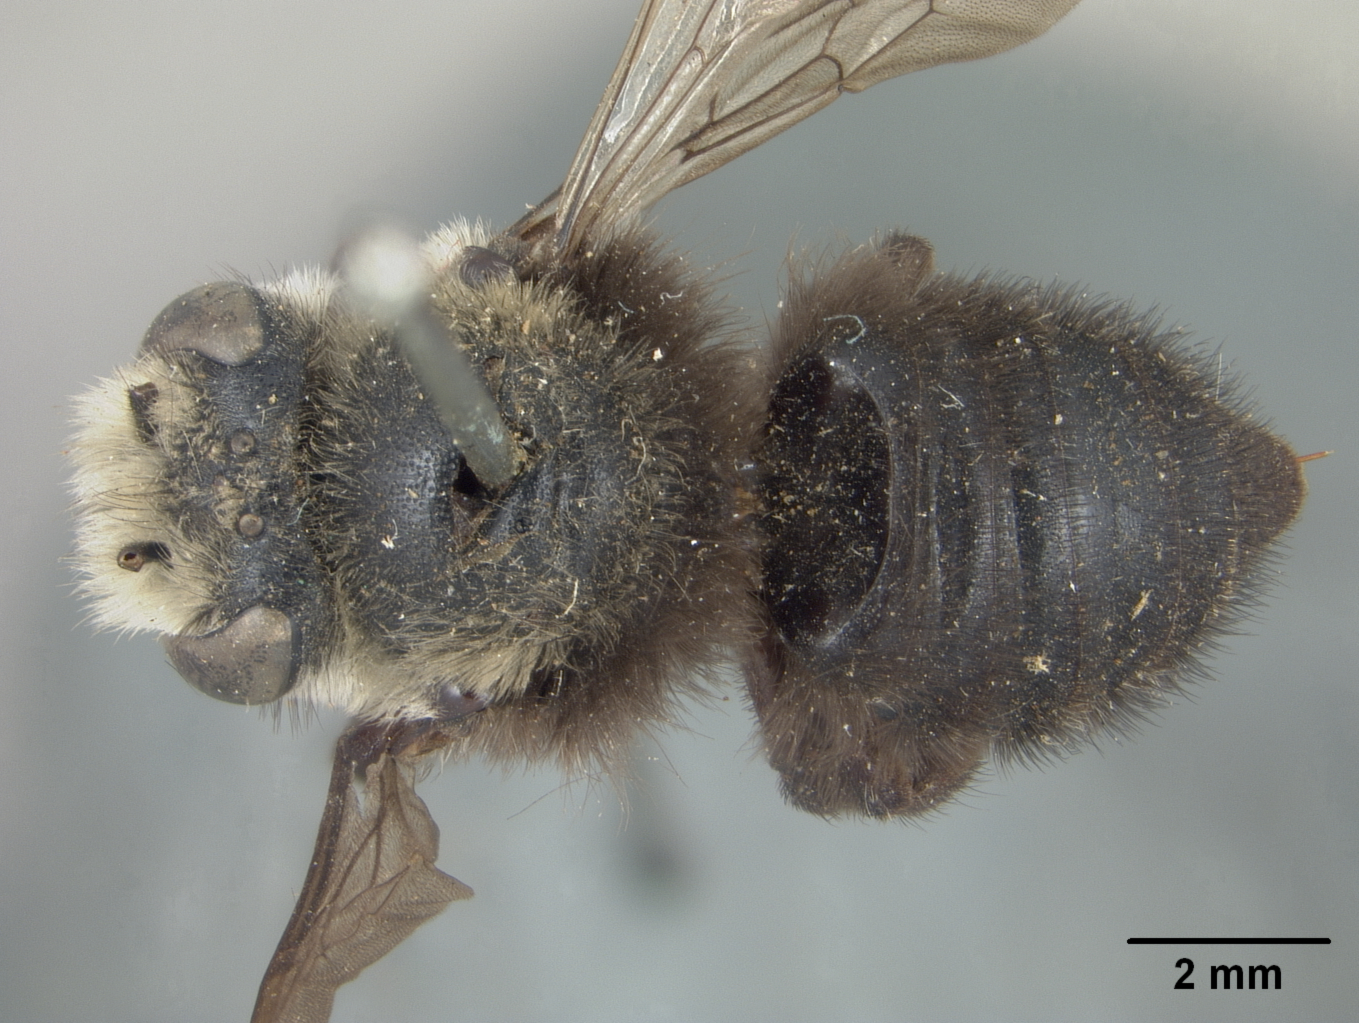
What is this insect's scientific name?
Megachile fruticosa
